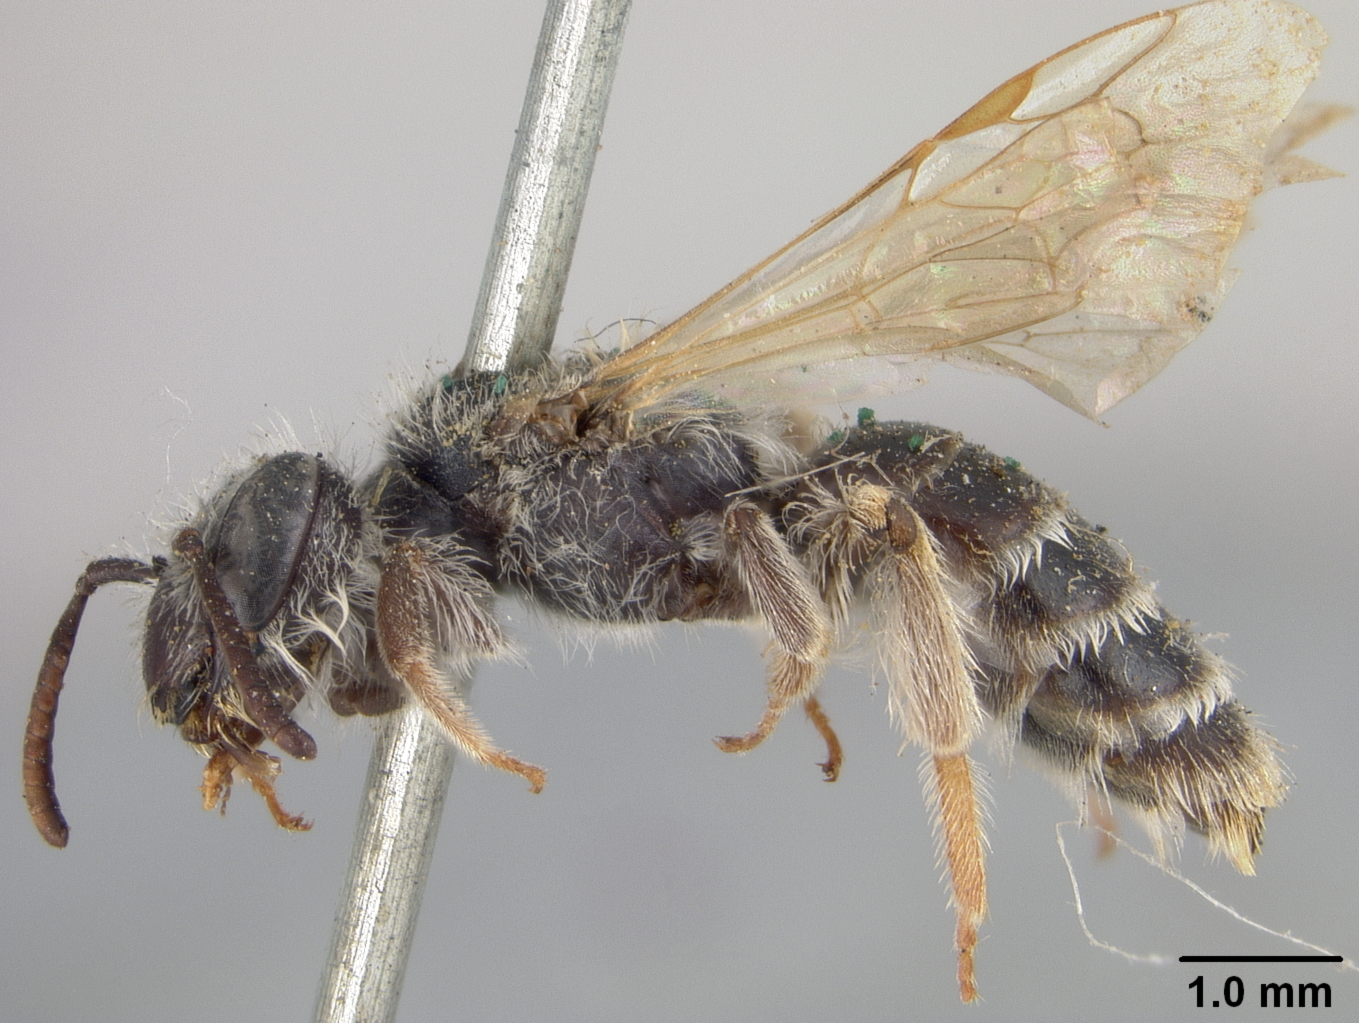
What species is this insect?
Andrena salicinella
